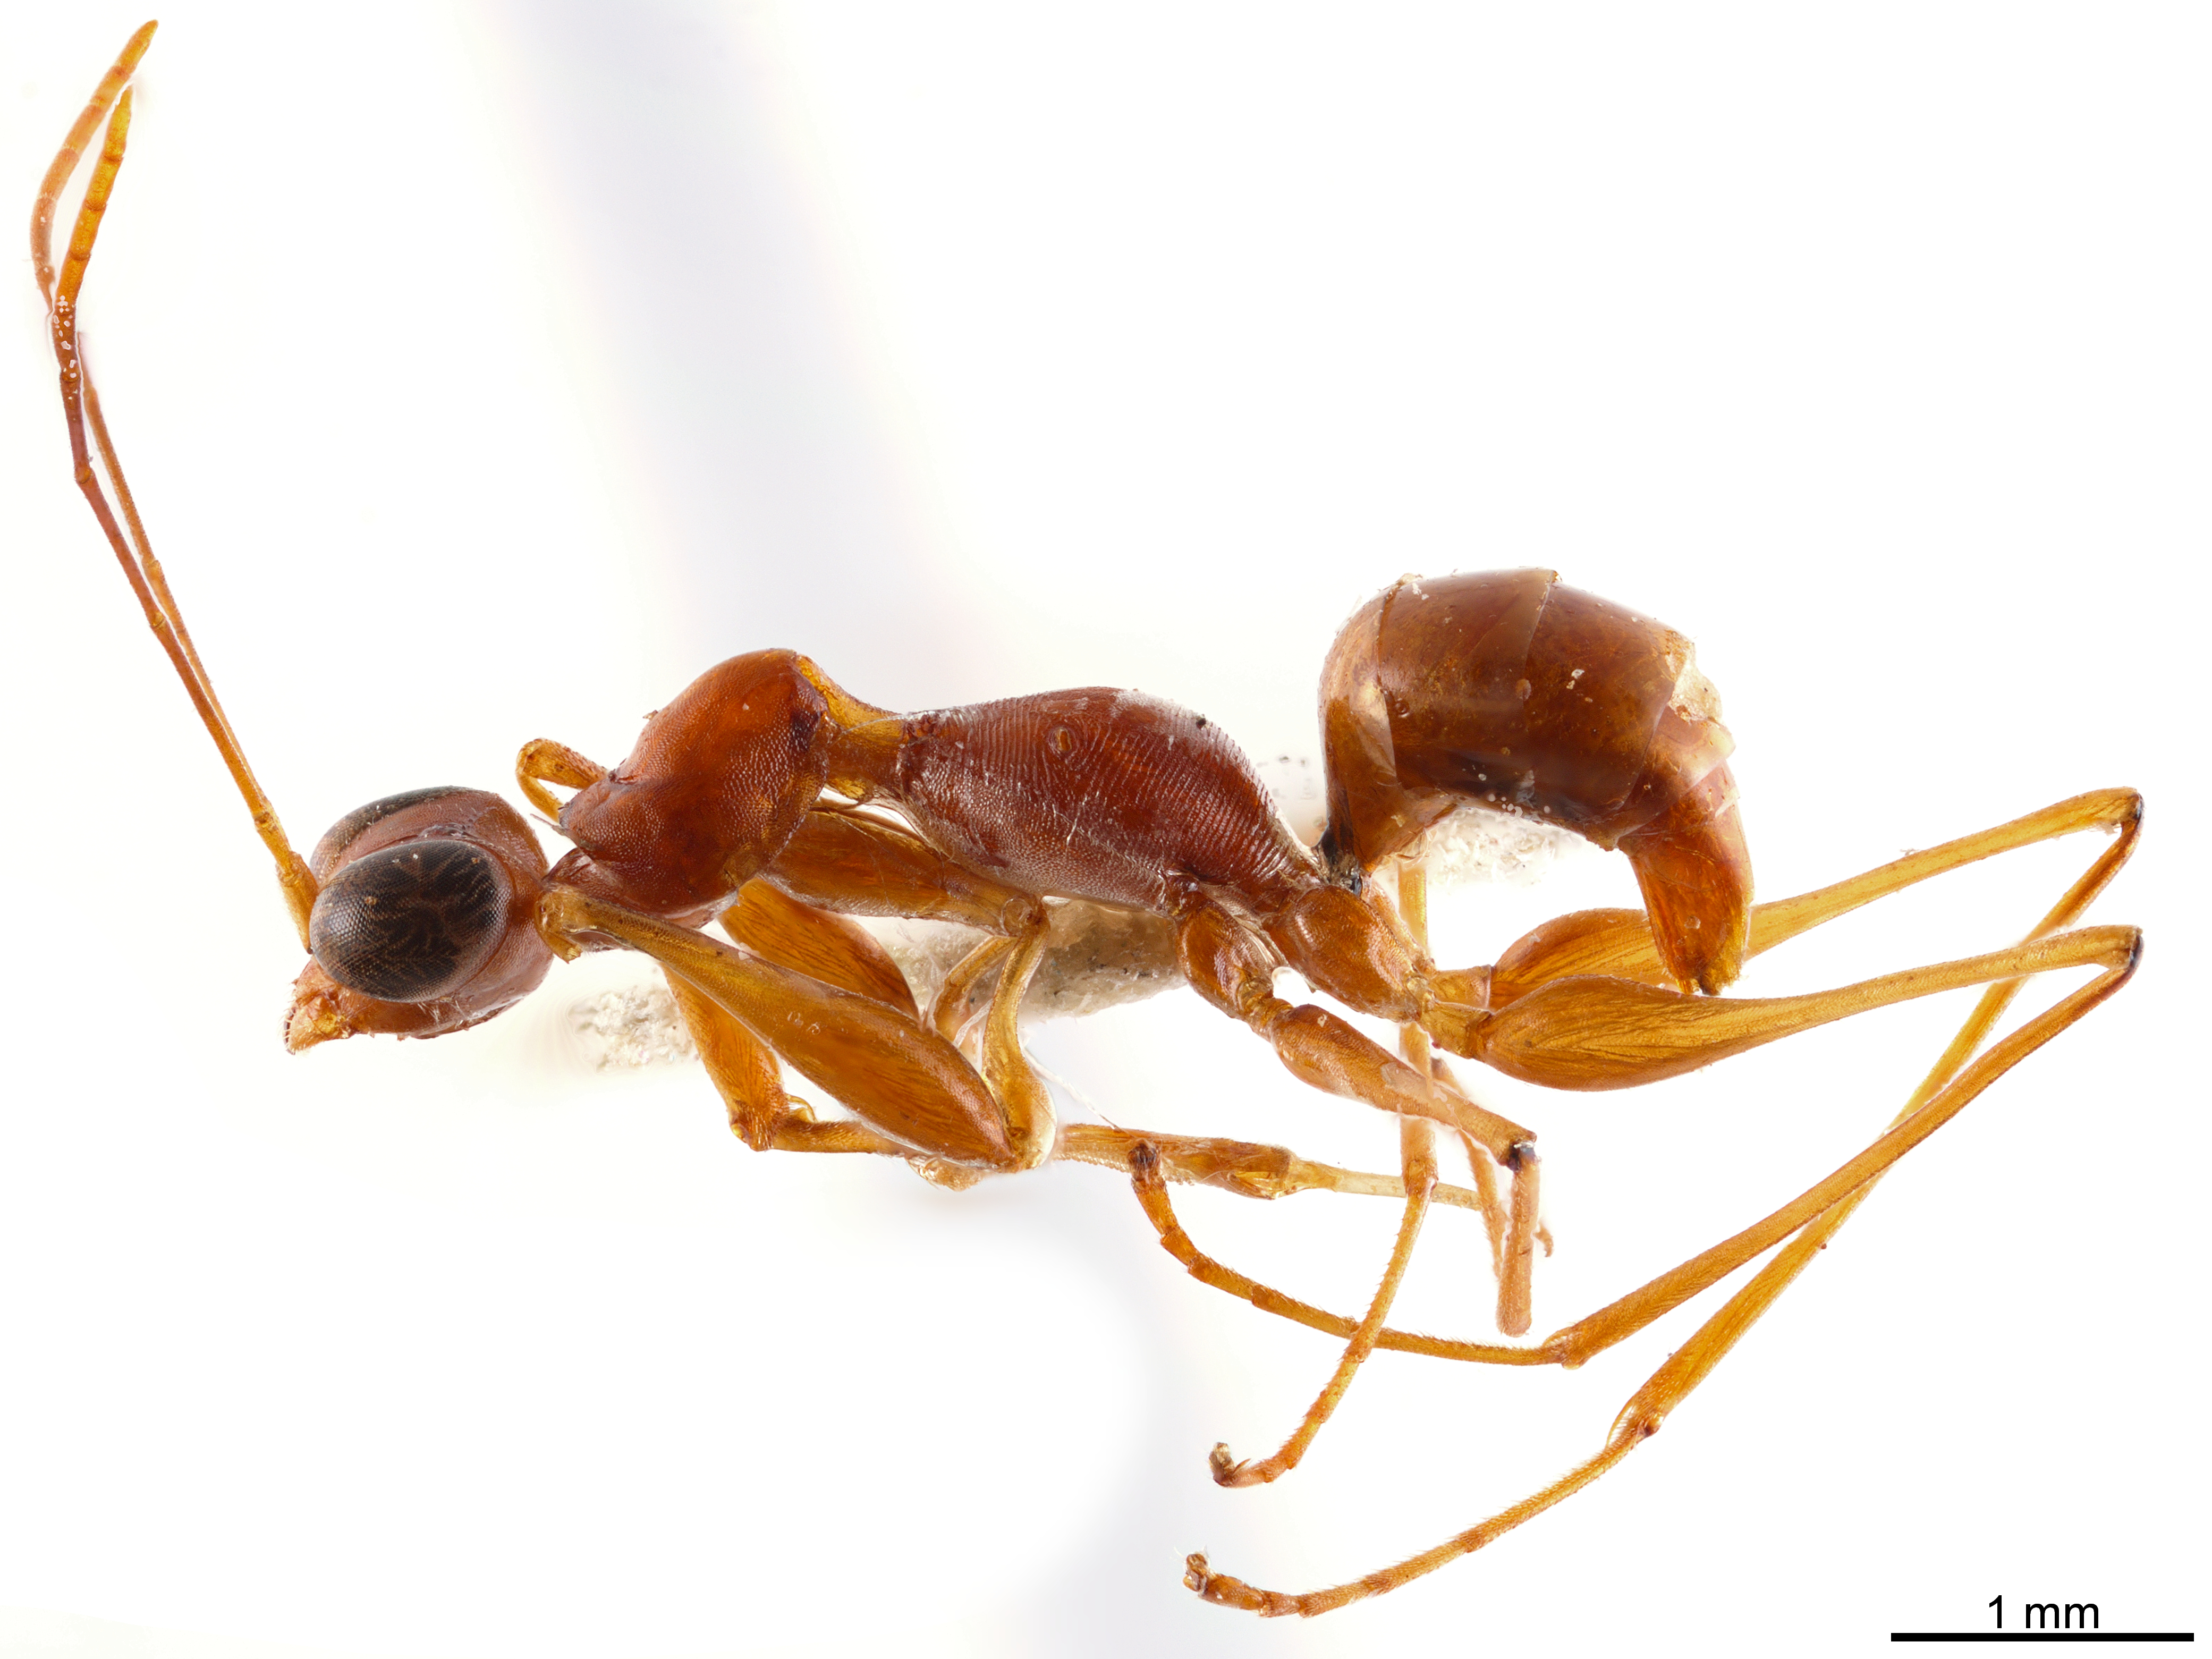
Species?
Apterodryinus secundus
